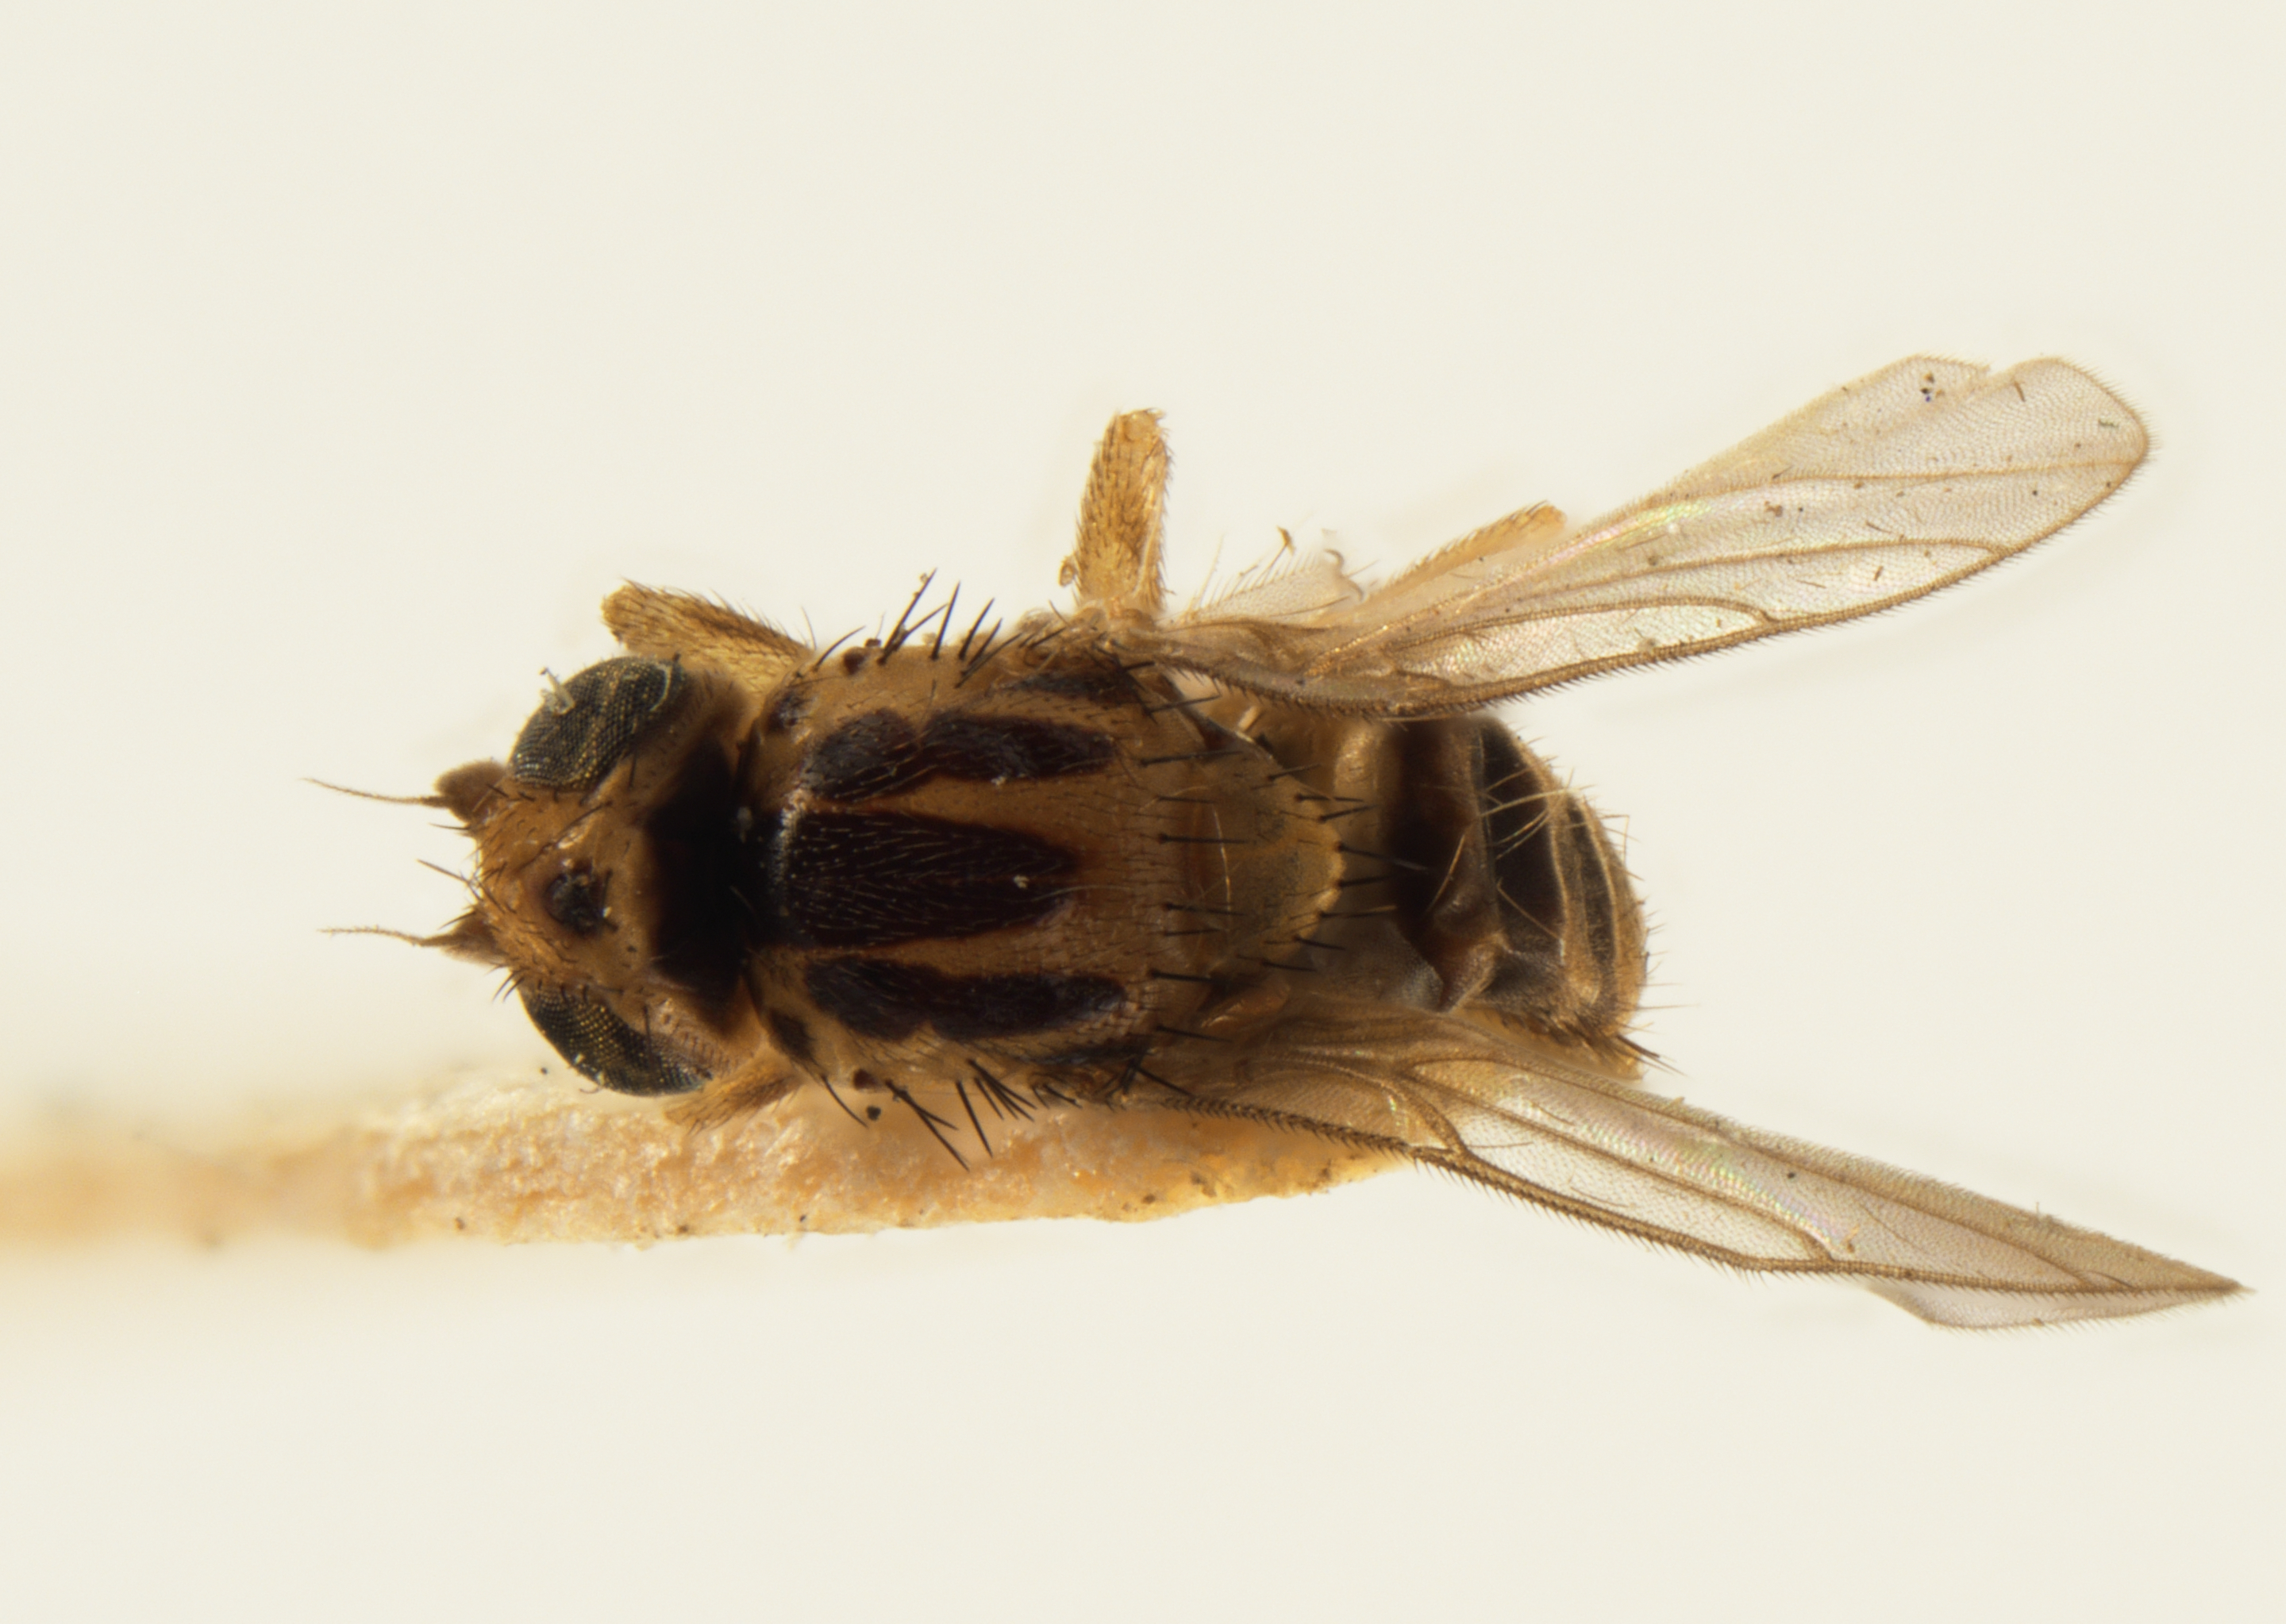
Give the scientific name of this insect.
Eugaurax pleuralis
